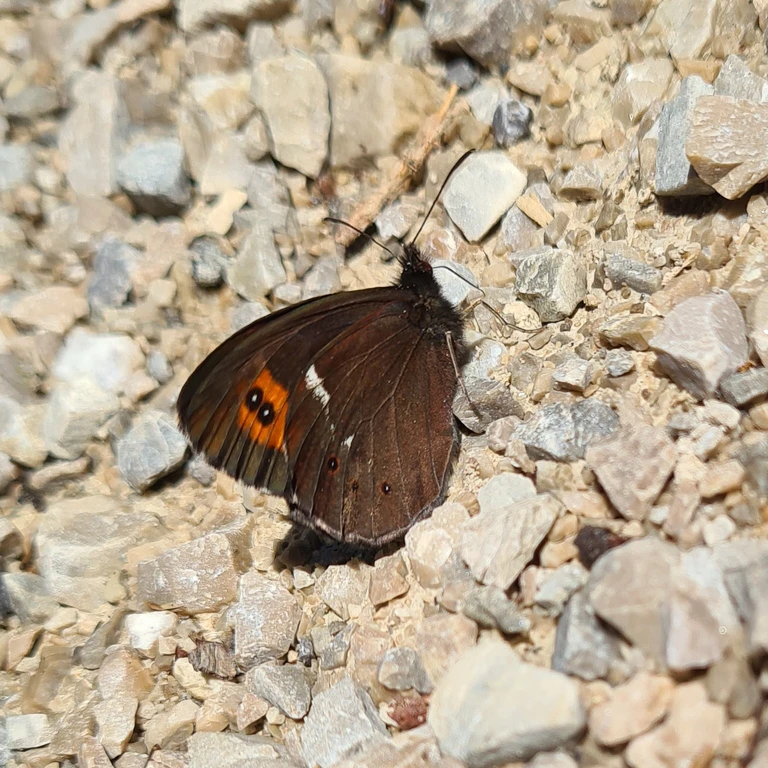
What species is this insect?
Erebia ligea
